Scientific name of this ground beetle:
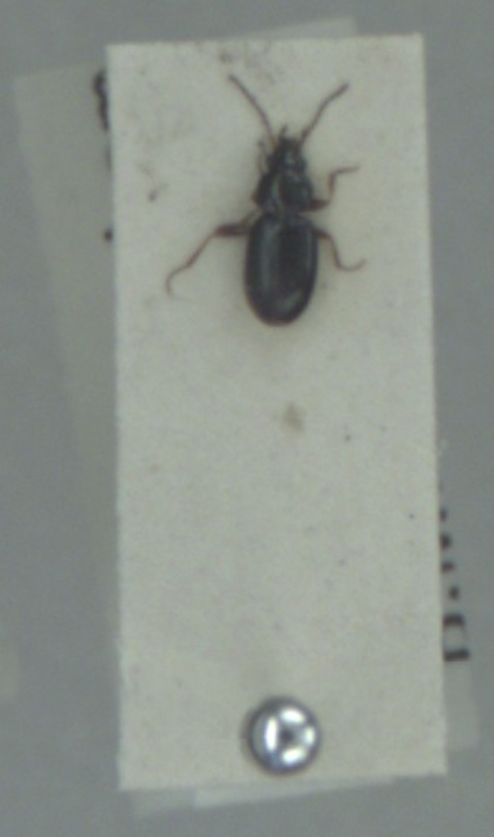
Bembidion obtusum
